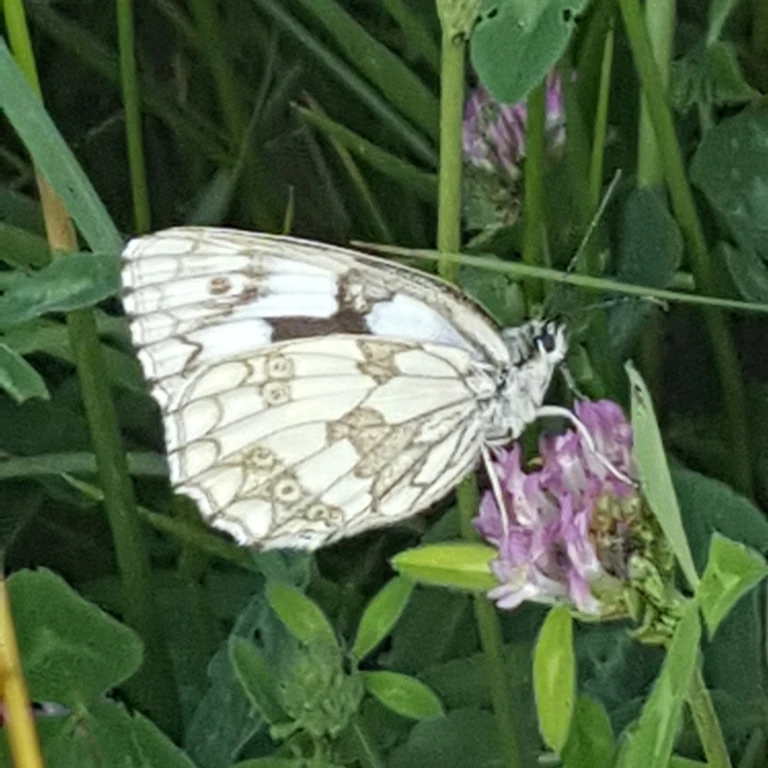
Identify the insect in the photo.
Melanargia galathea
